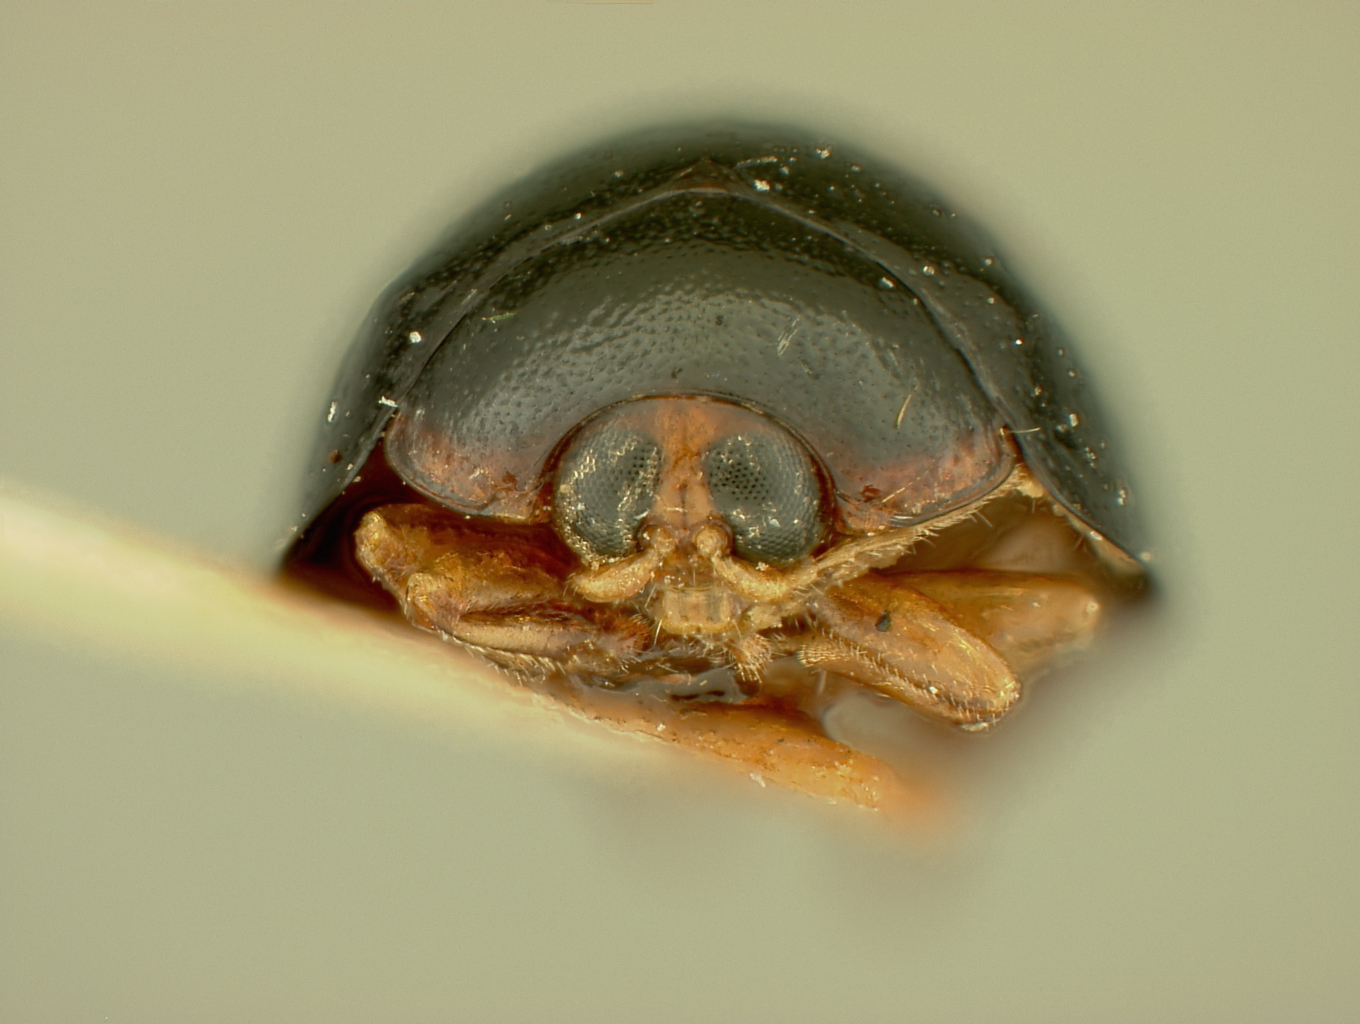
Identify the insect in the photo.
Argopistes variabilis
